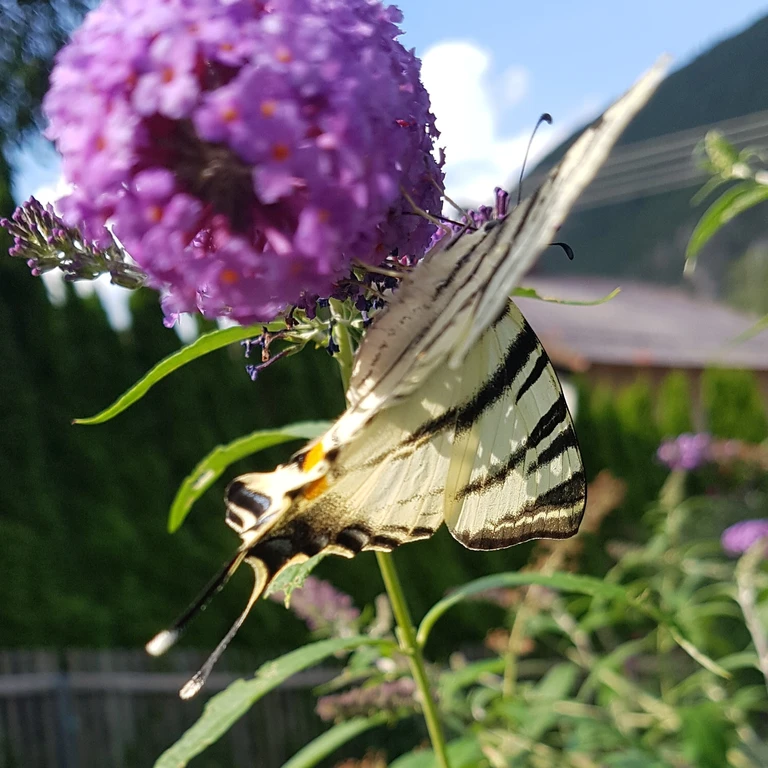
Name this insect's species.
Iphiclides podalirius
